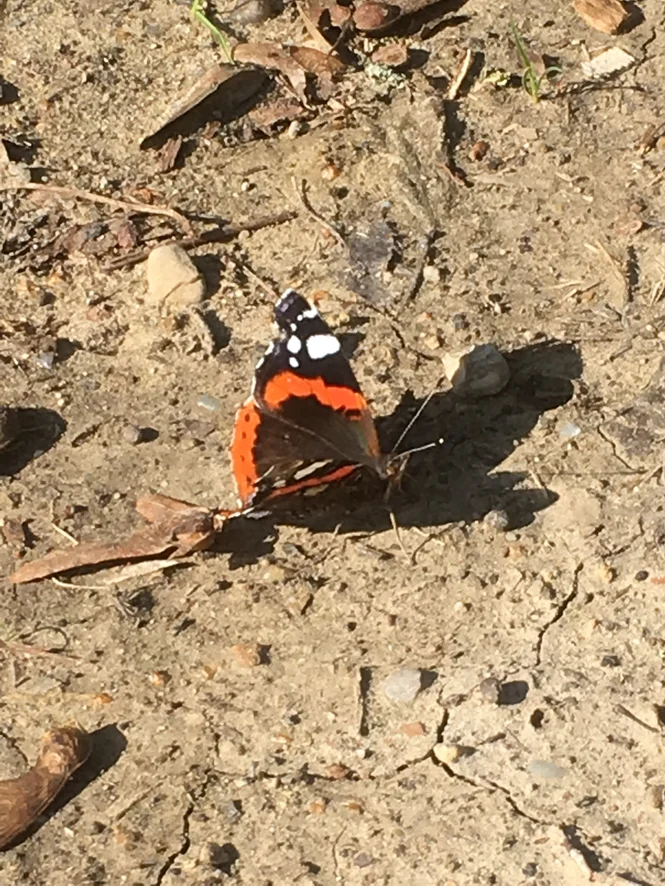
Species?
Vanessa atalanta
